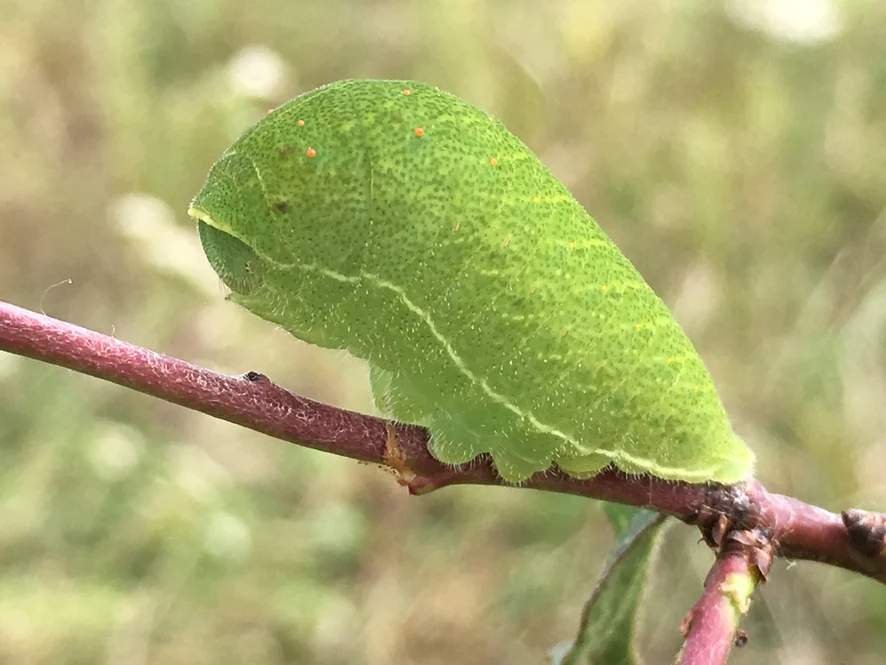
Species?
Iphiclides podalirius
